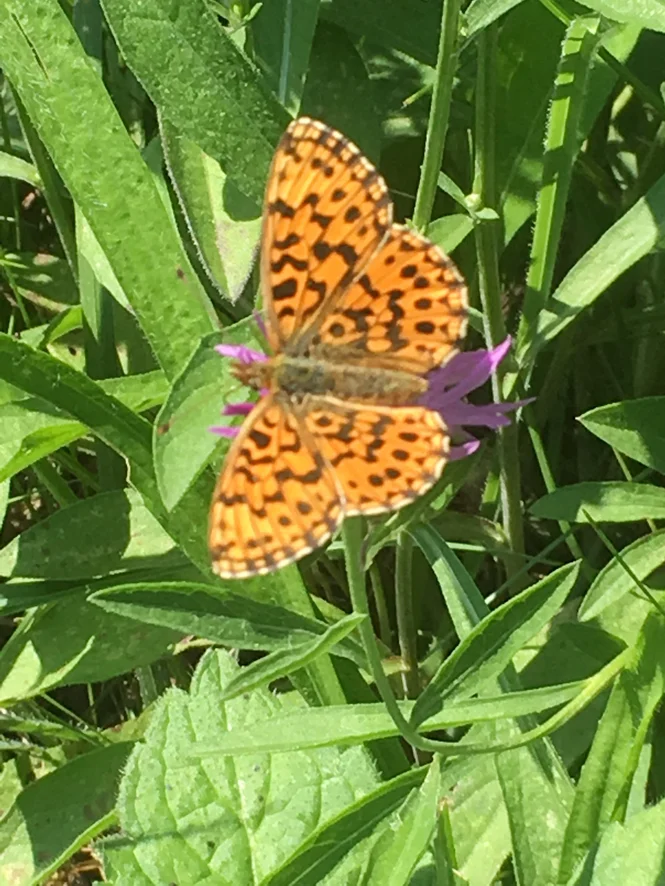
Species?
Boloria dia
